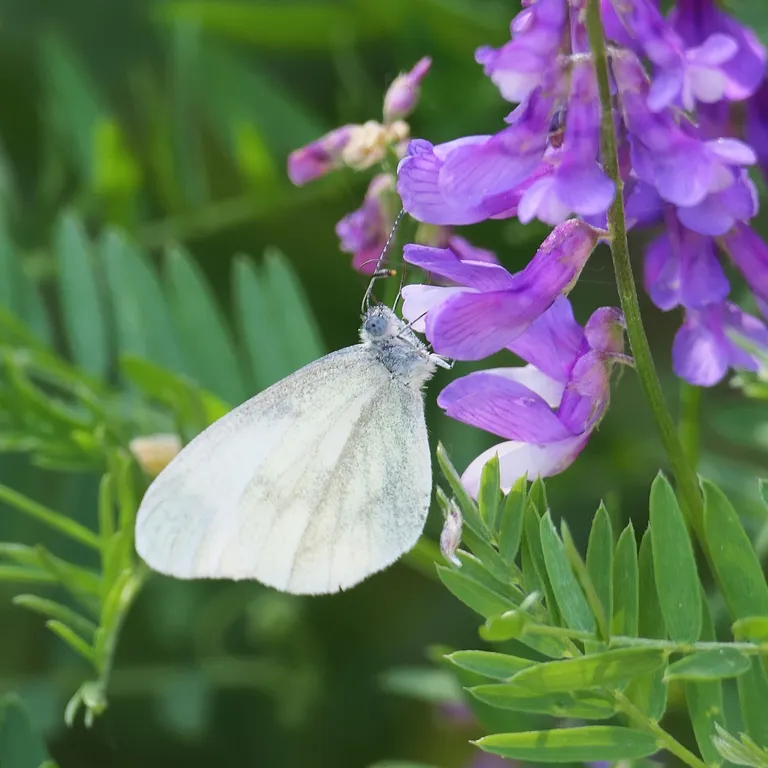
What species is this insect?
Leptidea sinapis/juvernica
